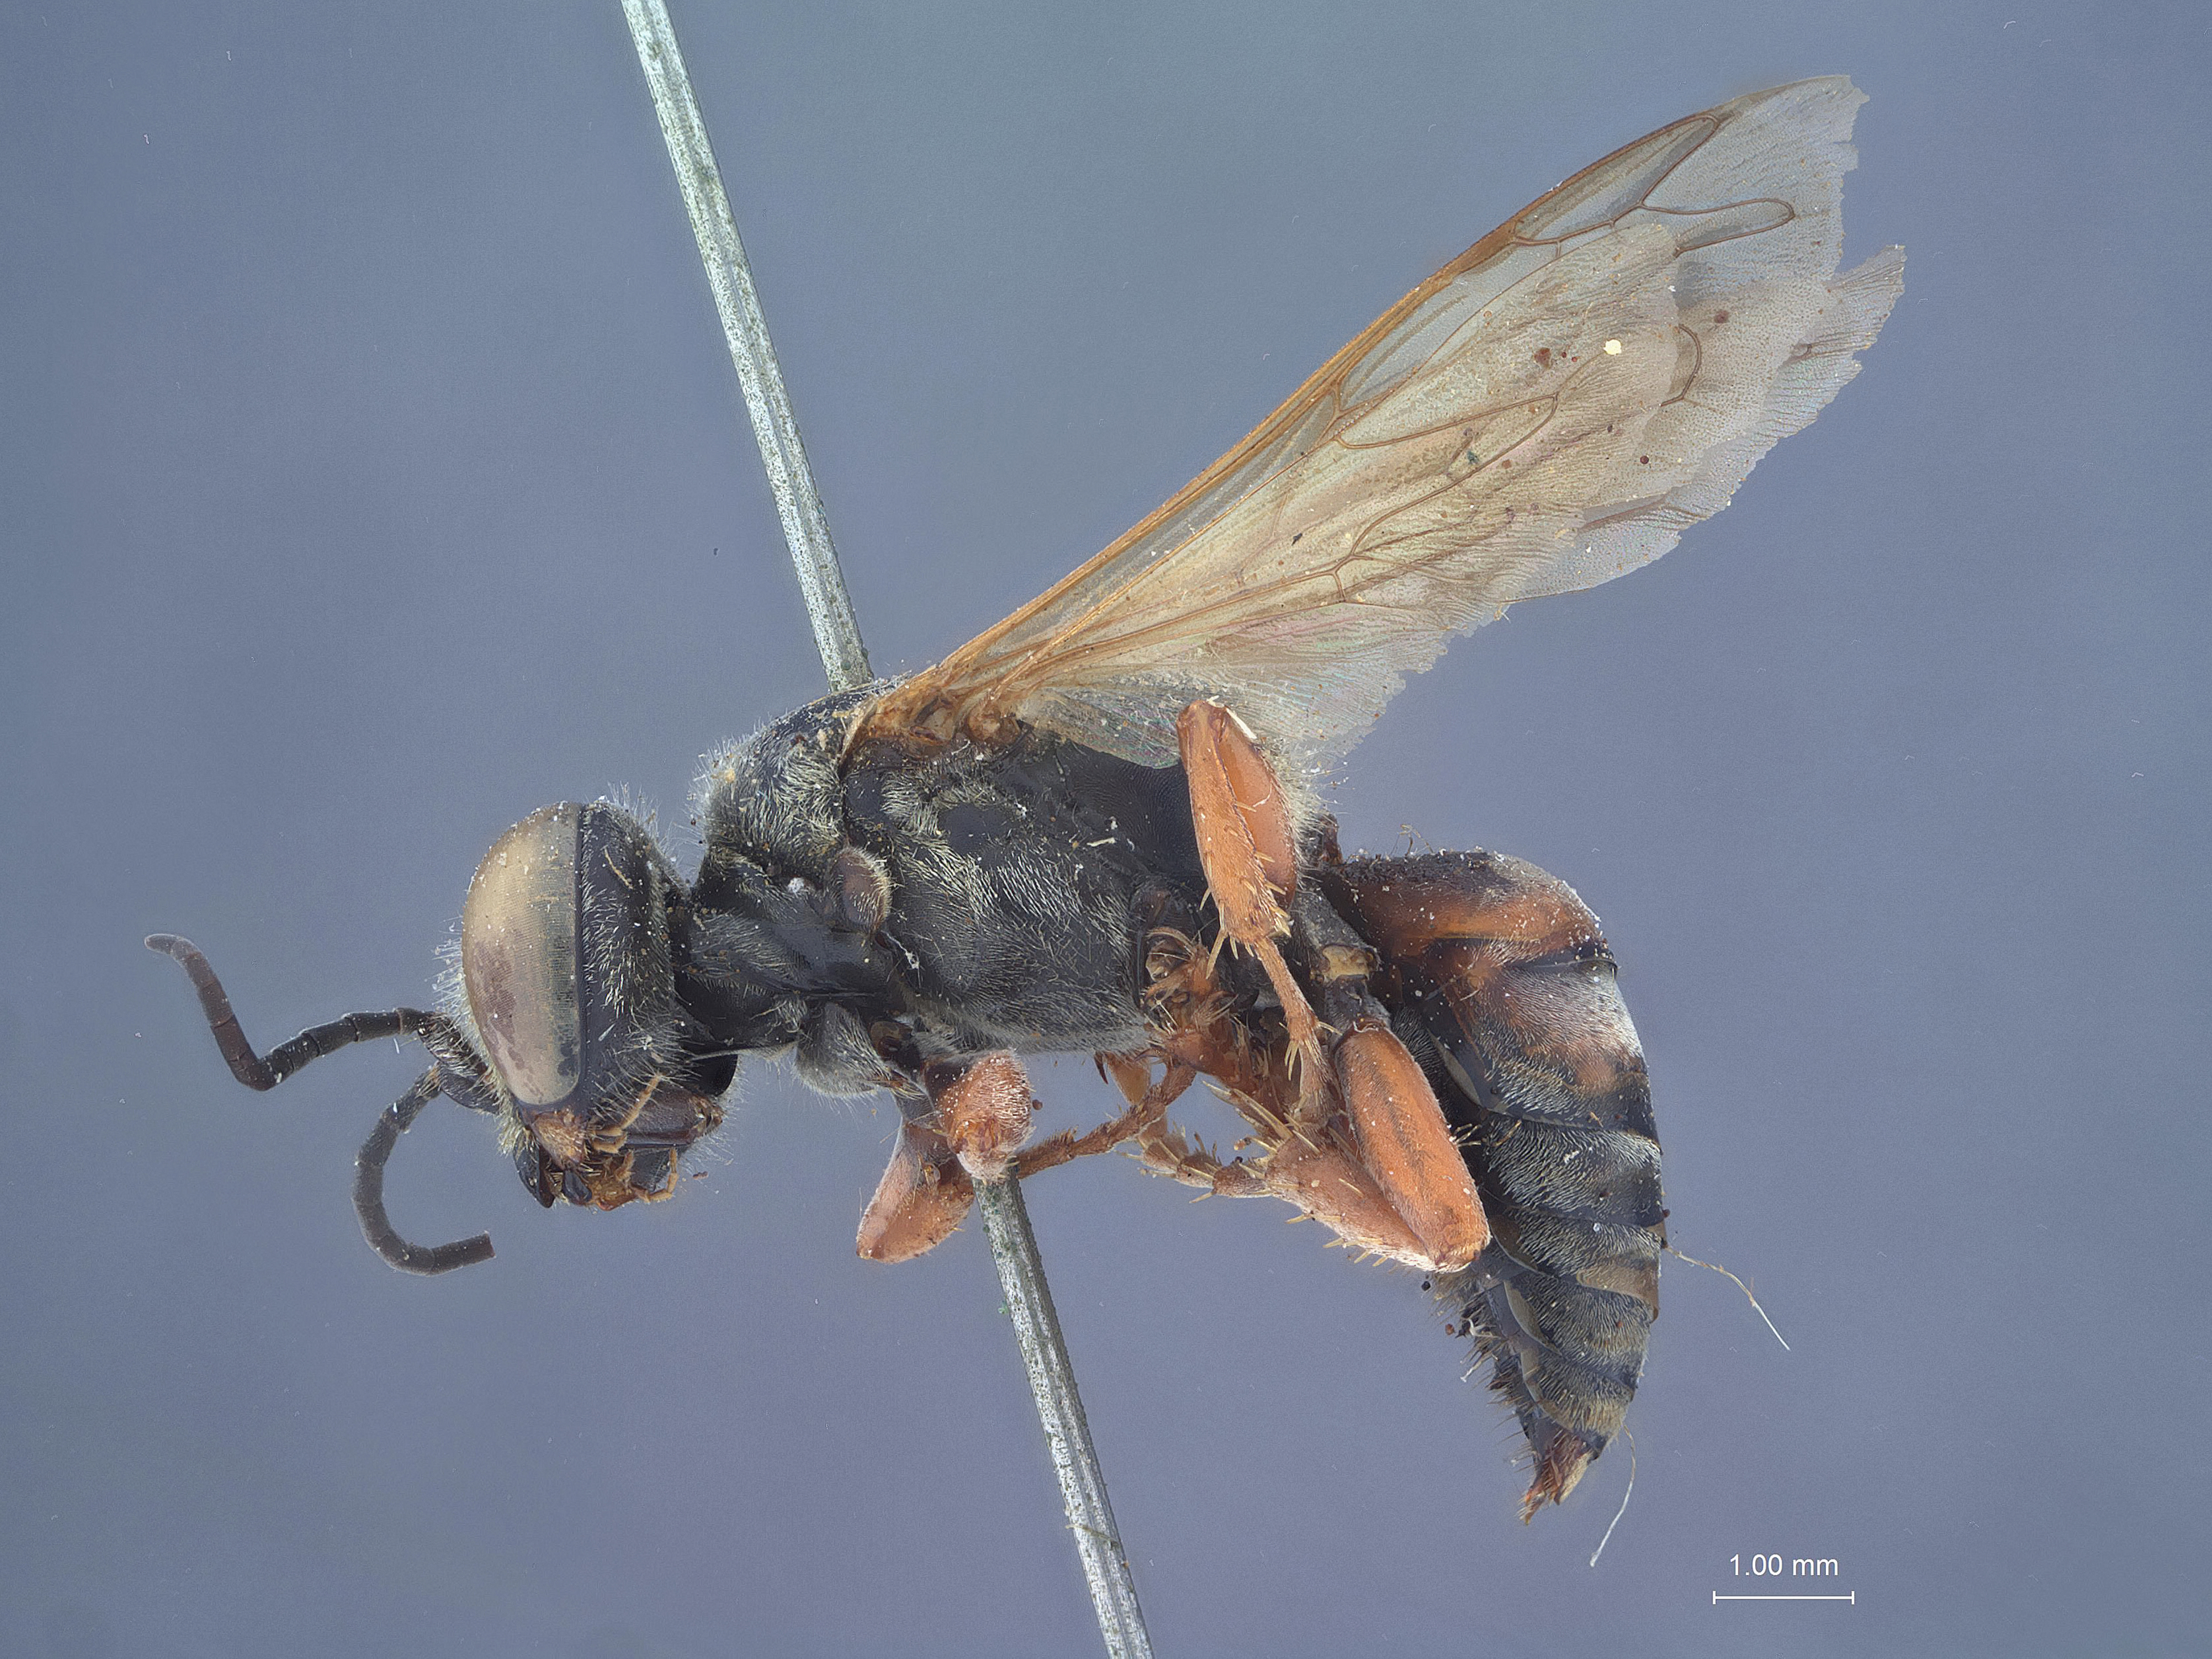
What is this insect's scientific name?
Tachytes rufofasciatus
